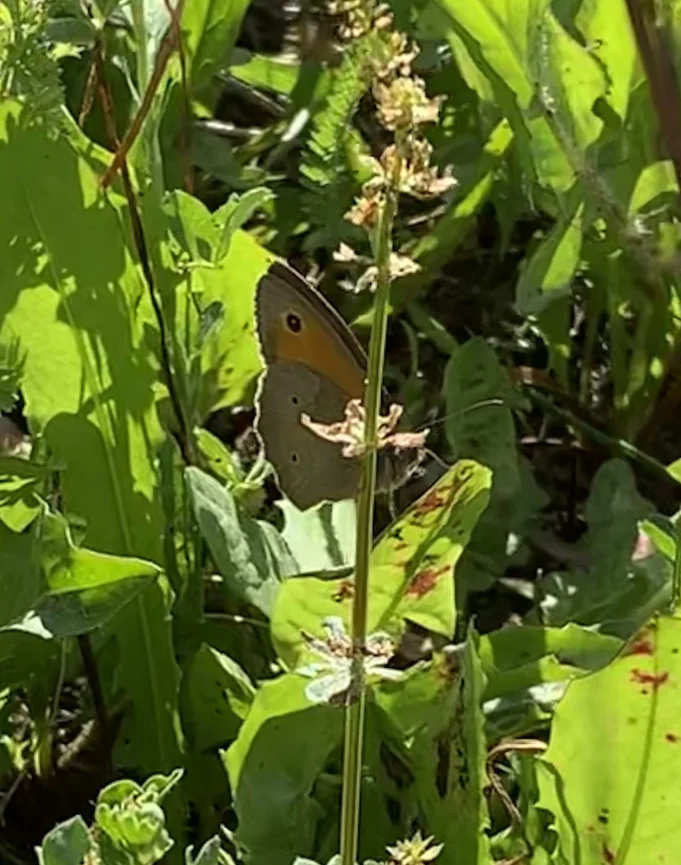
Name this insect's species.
Maniola jurtina
